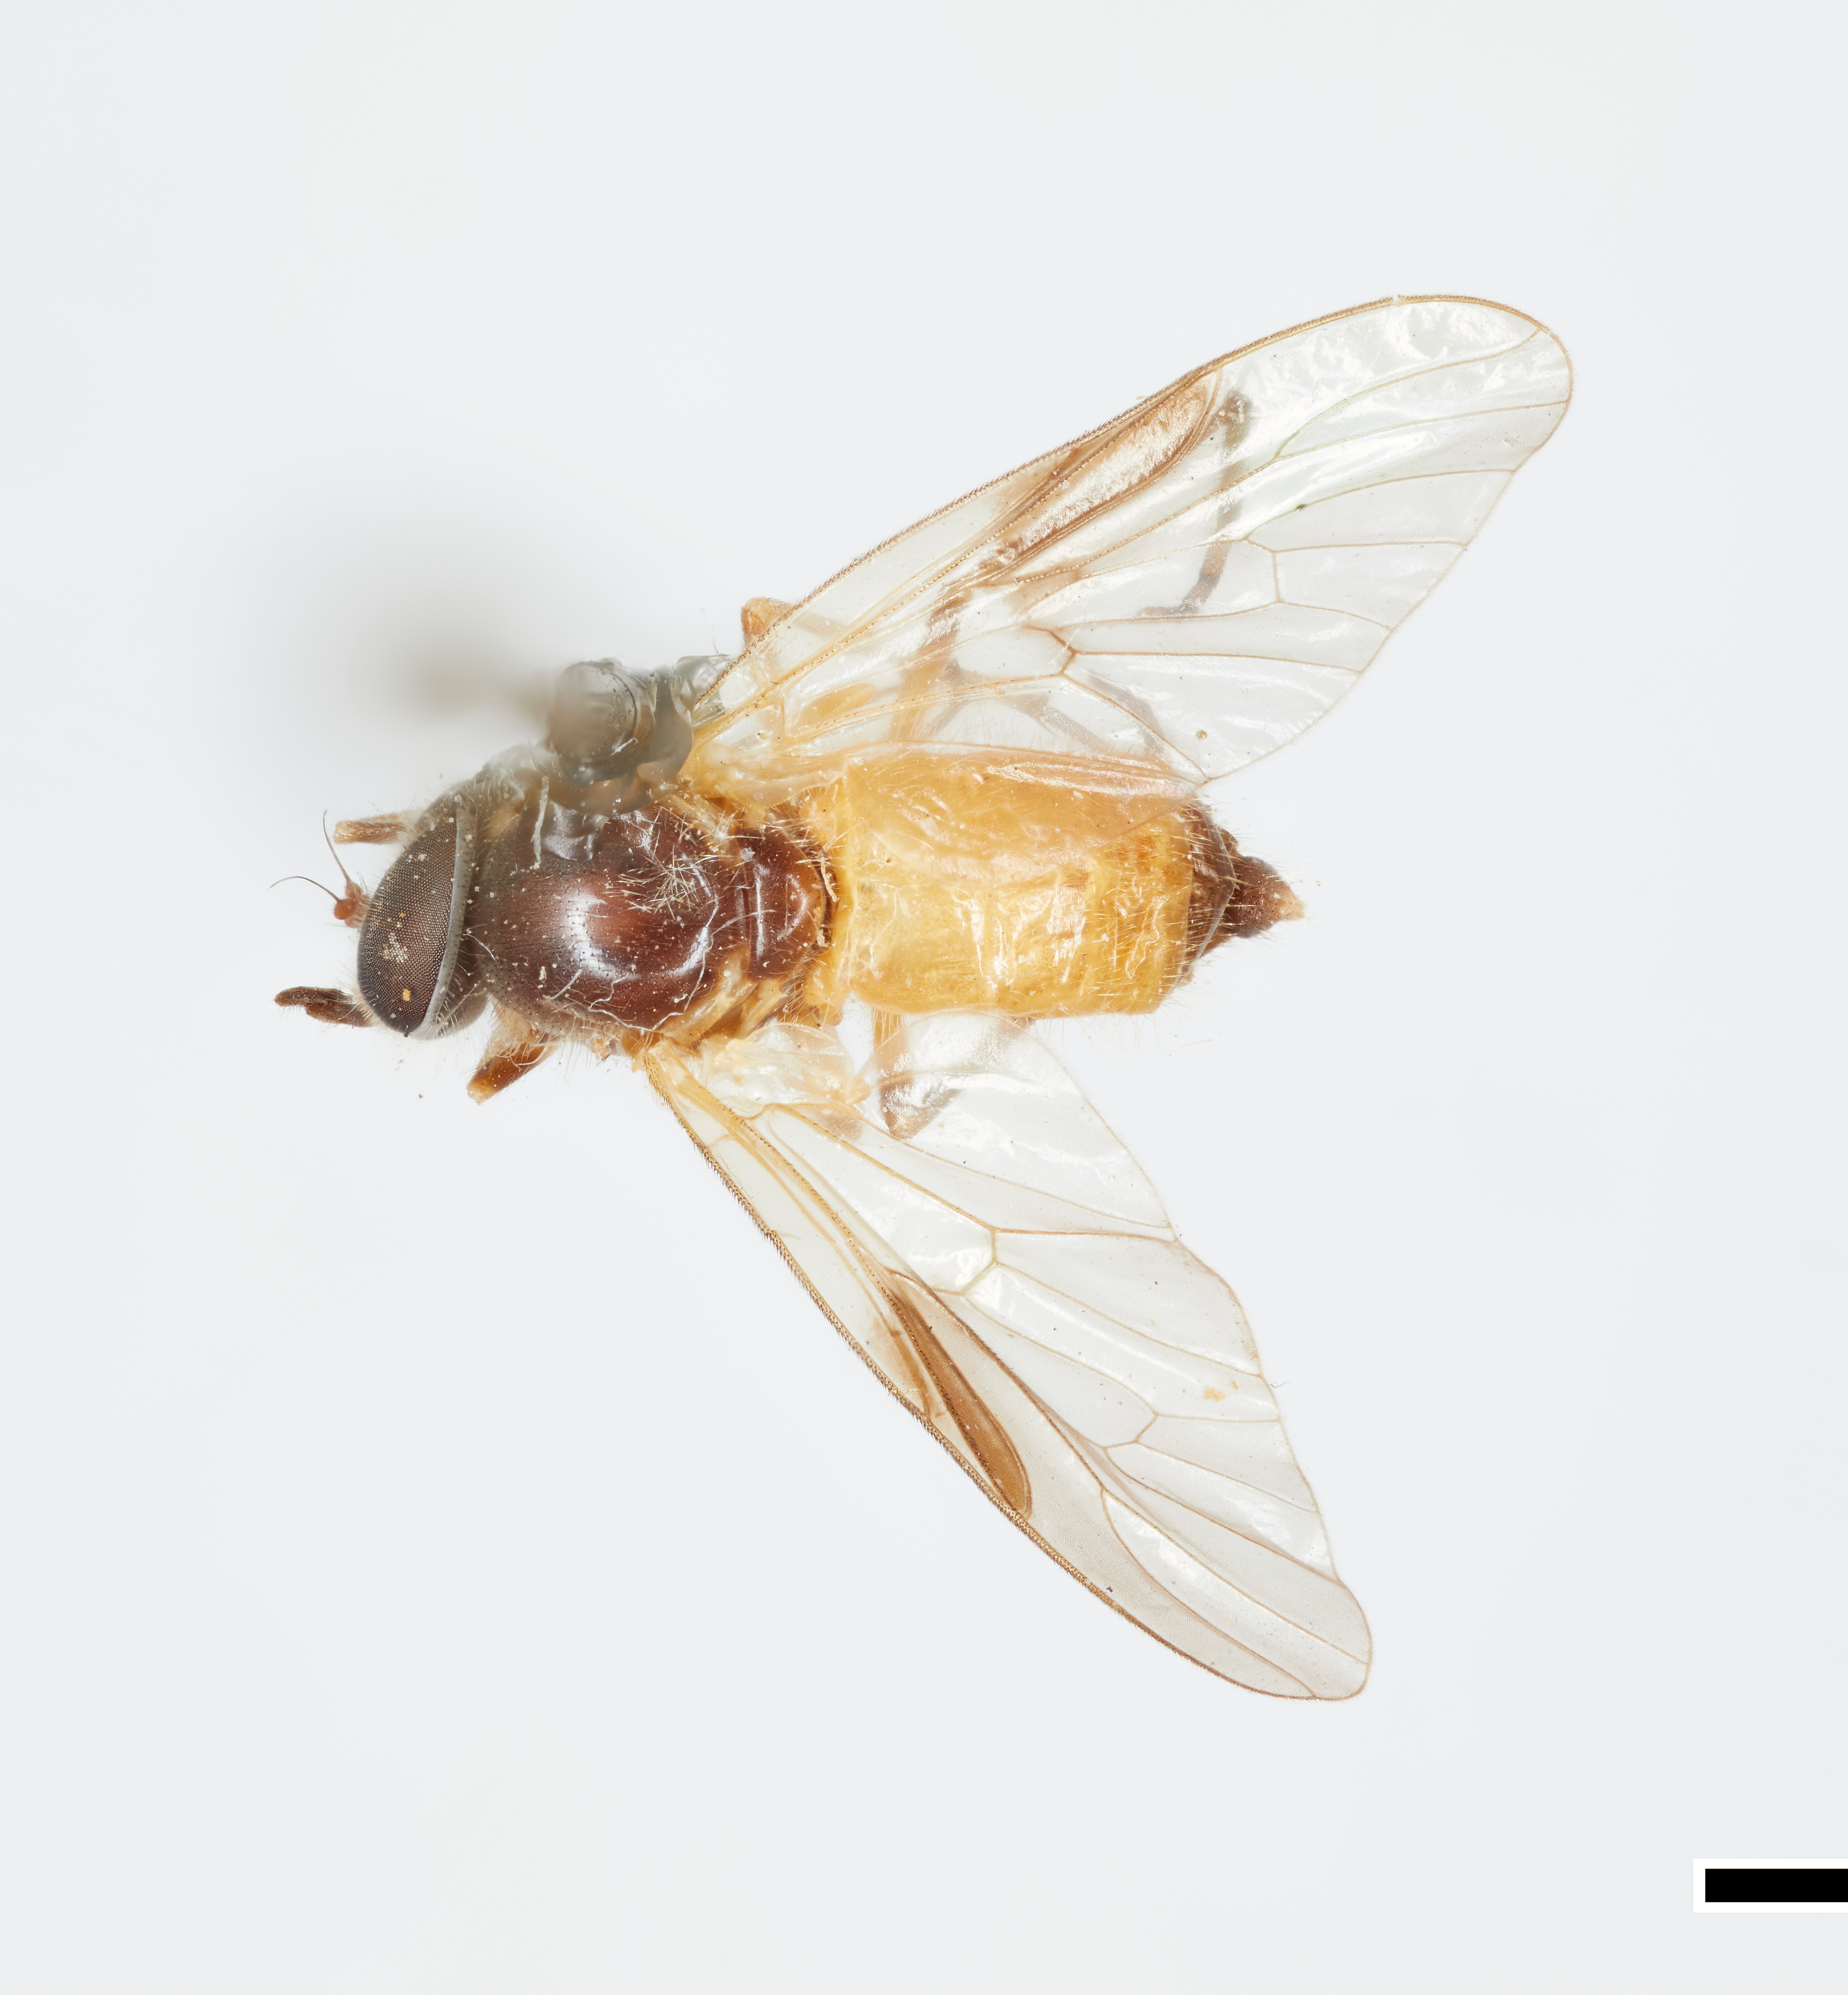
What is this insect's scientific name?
Dasyomma malleco
